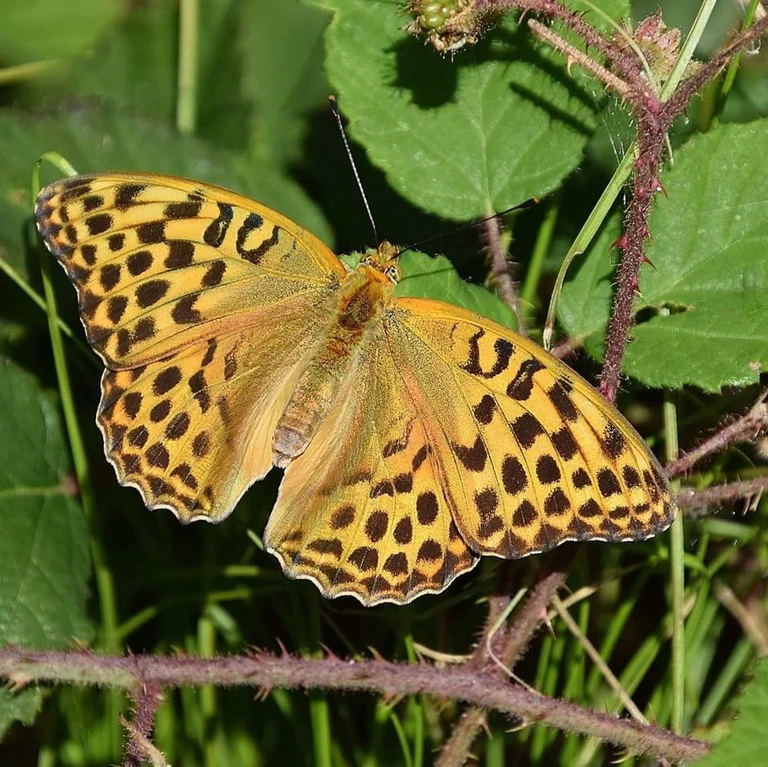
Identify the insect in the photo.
Argynnis paphia
